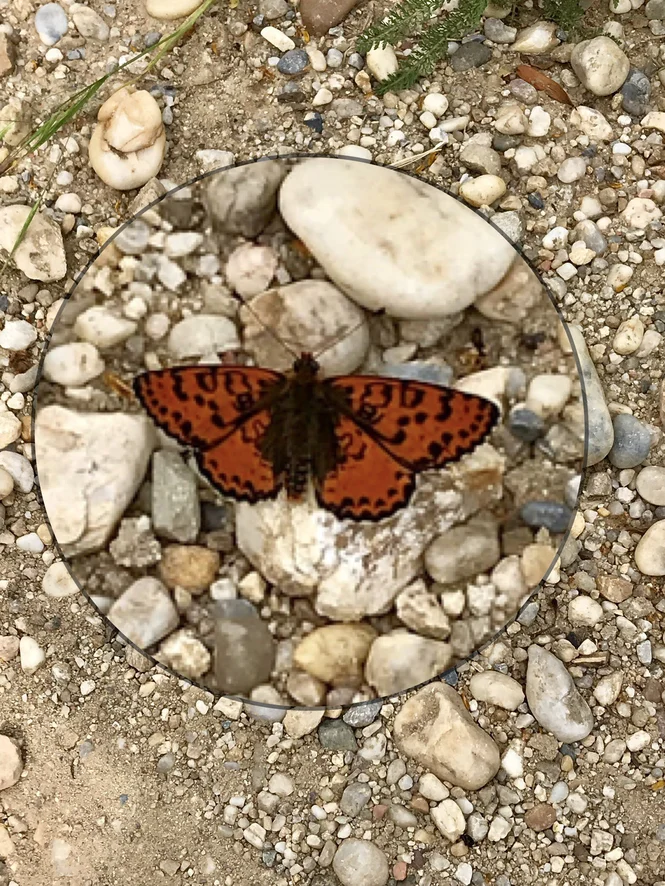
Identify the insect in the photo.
Melitaea didyma
